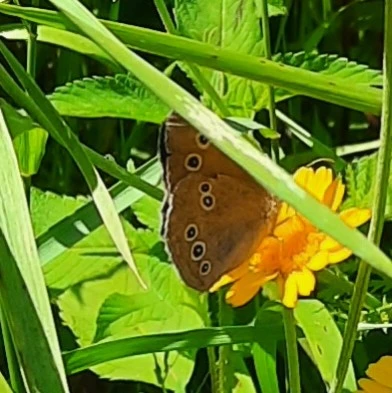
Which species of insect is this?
Aphantopus hyperantus
